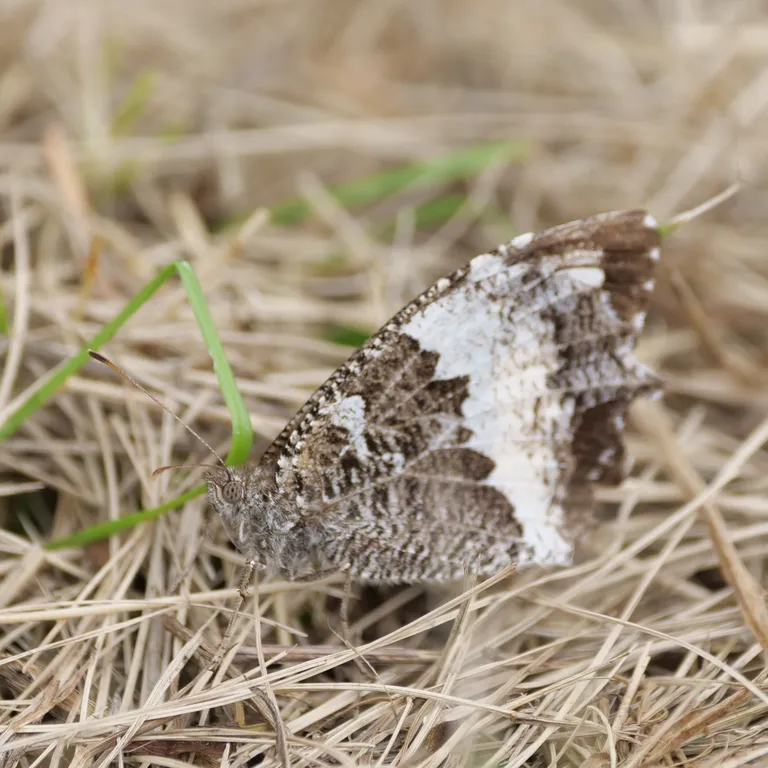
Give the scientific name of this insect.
Brintesia circe
